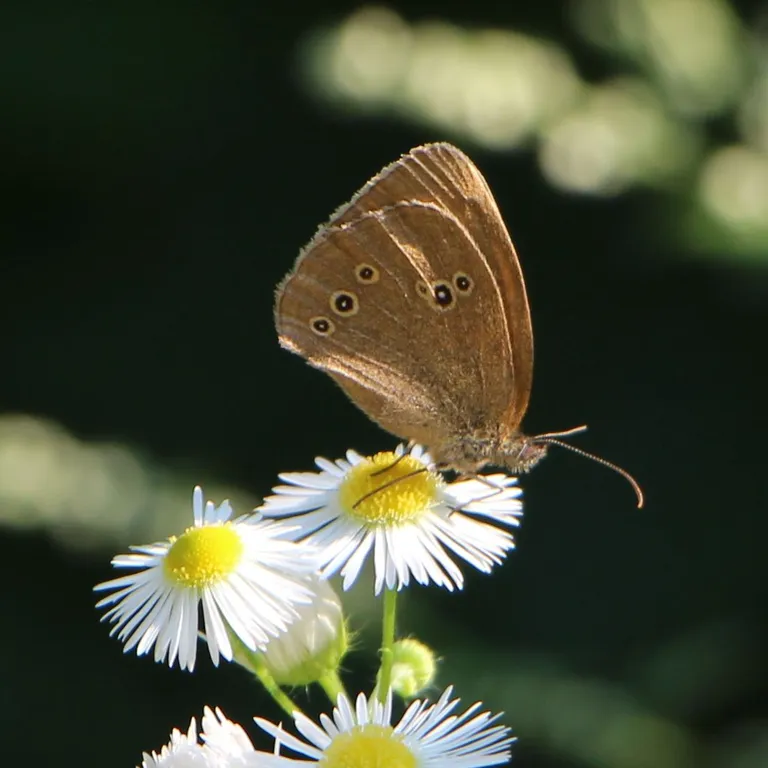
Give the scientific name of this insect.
Aphantopus hyperantus
